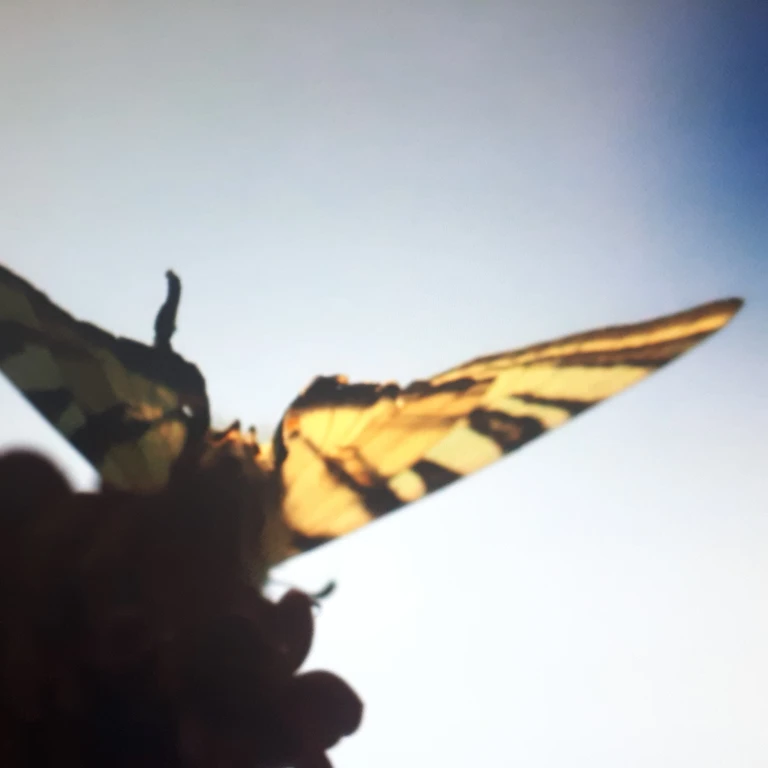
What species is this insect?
Iphiclides podalirius
